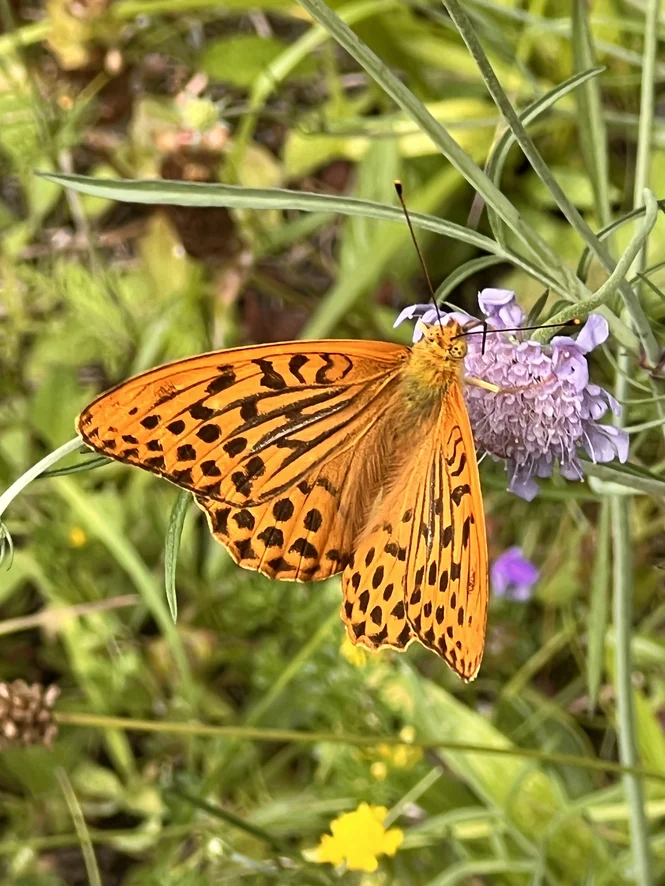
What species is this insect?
Argynnis paphia
